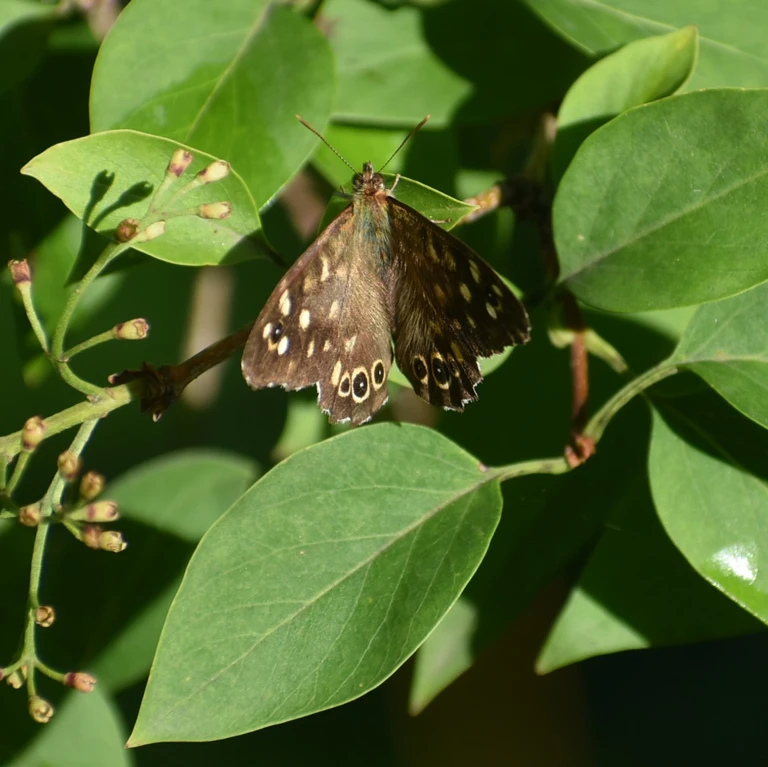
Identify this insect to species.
Pararge aegeria
